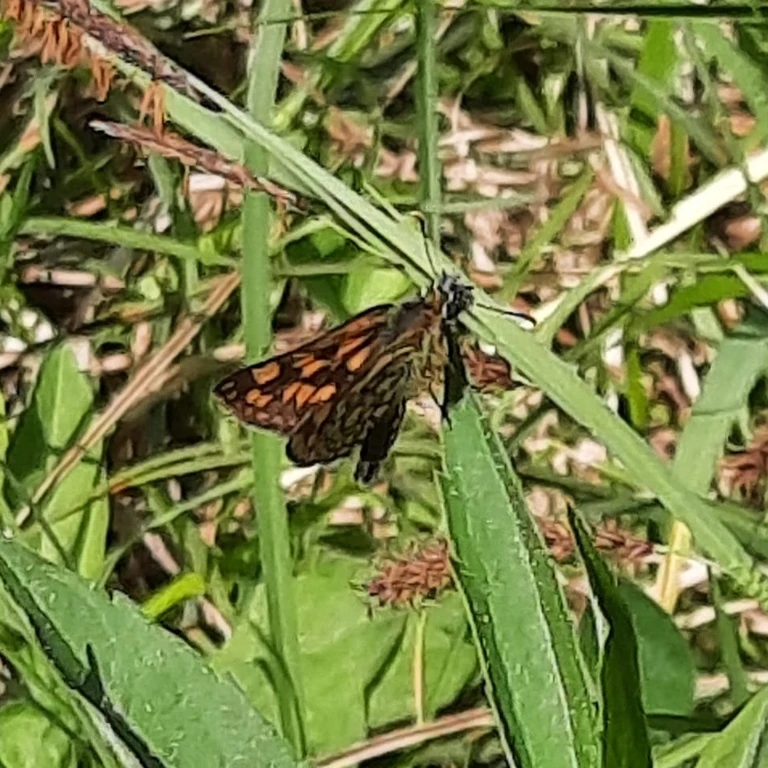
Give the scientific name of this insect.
Carterocephalus palaemon
